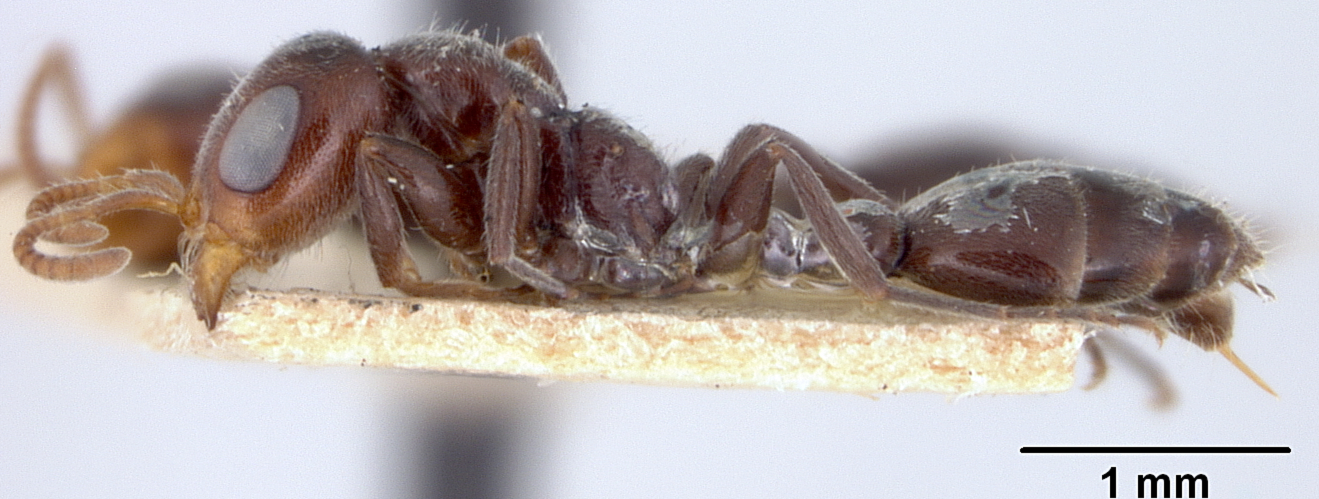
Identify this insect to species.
Pseudomyrma elongata
